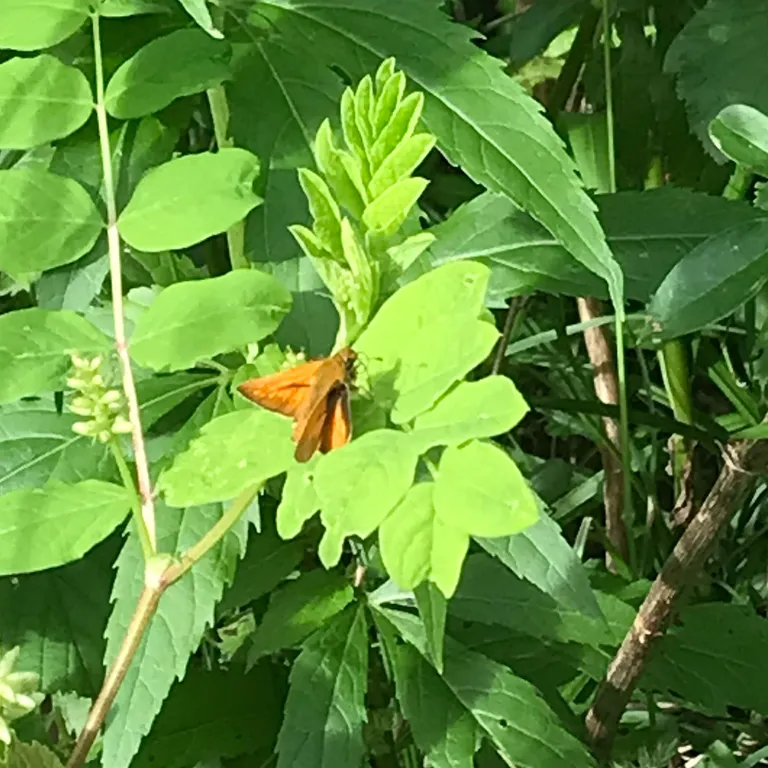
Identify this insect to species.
Ochlodes sylvanus (also Ochlodes venata)
